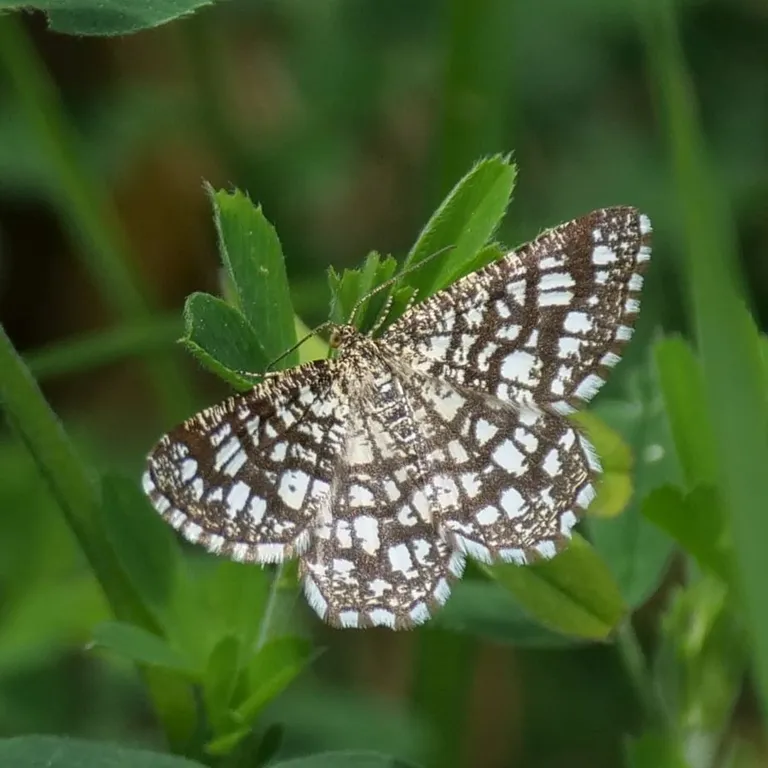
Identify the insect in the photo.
Chiasmia clathrata
